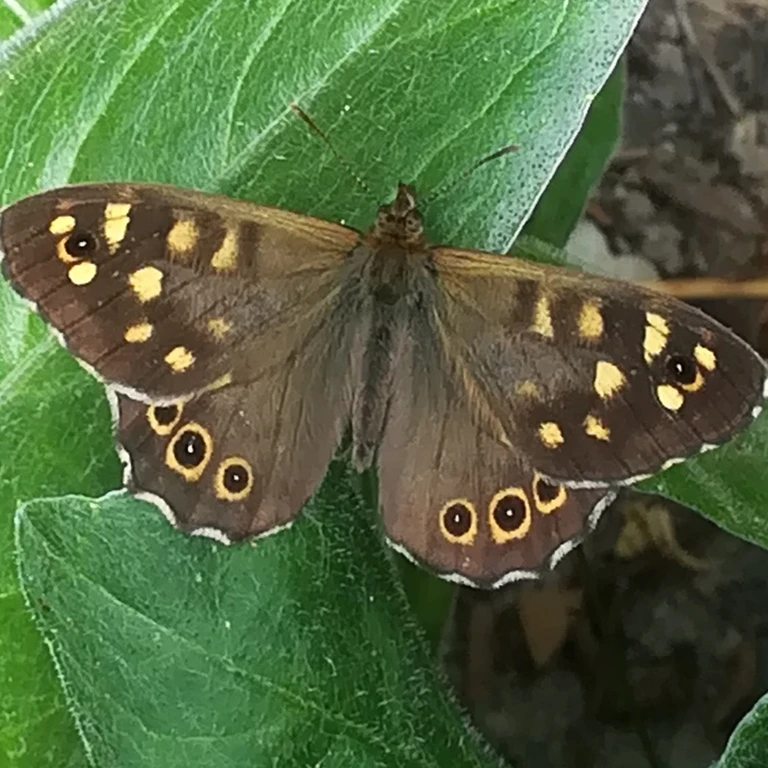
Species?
Pararge aegeria
